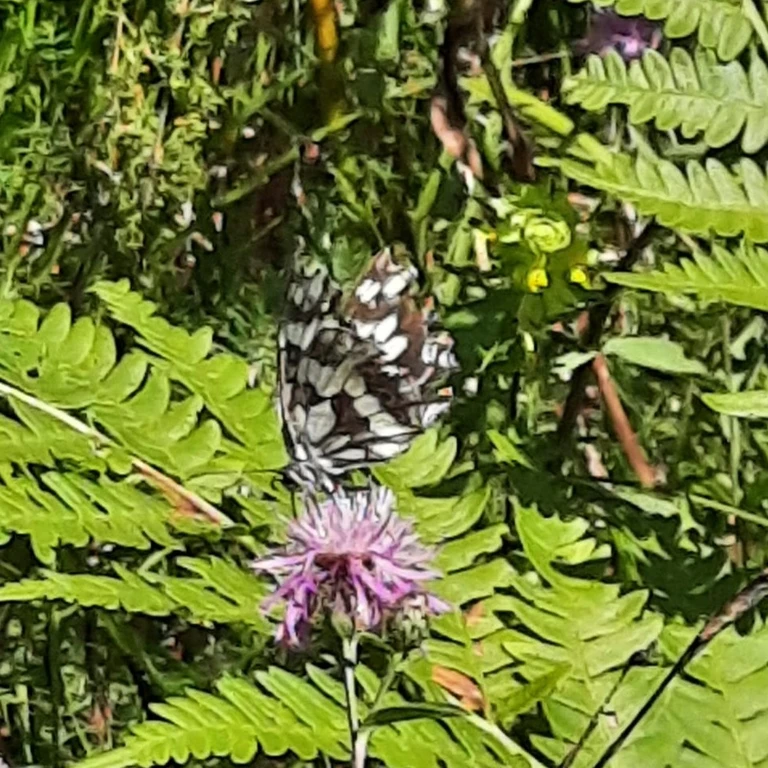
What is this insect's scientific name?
Melanargia galathea
